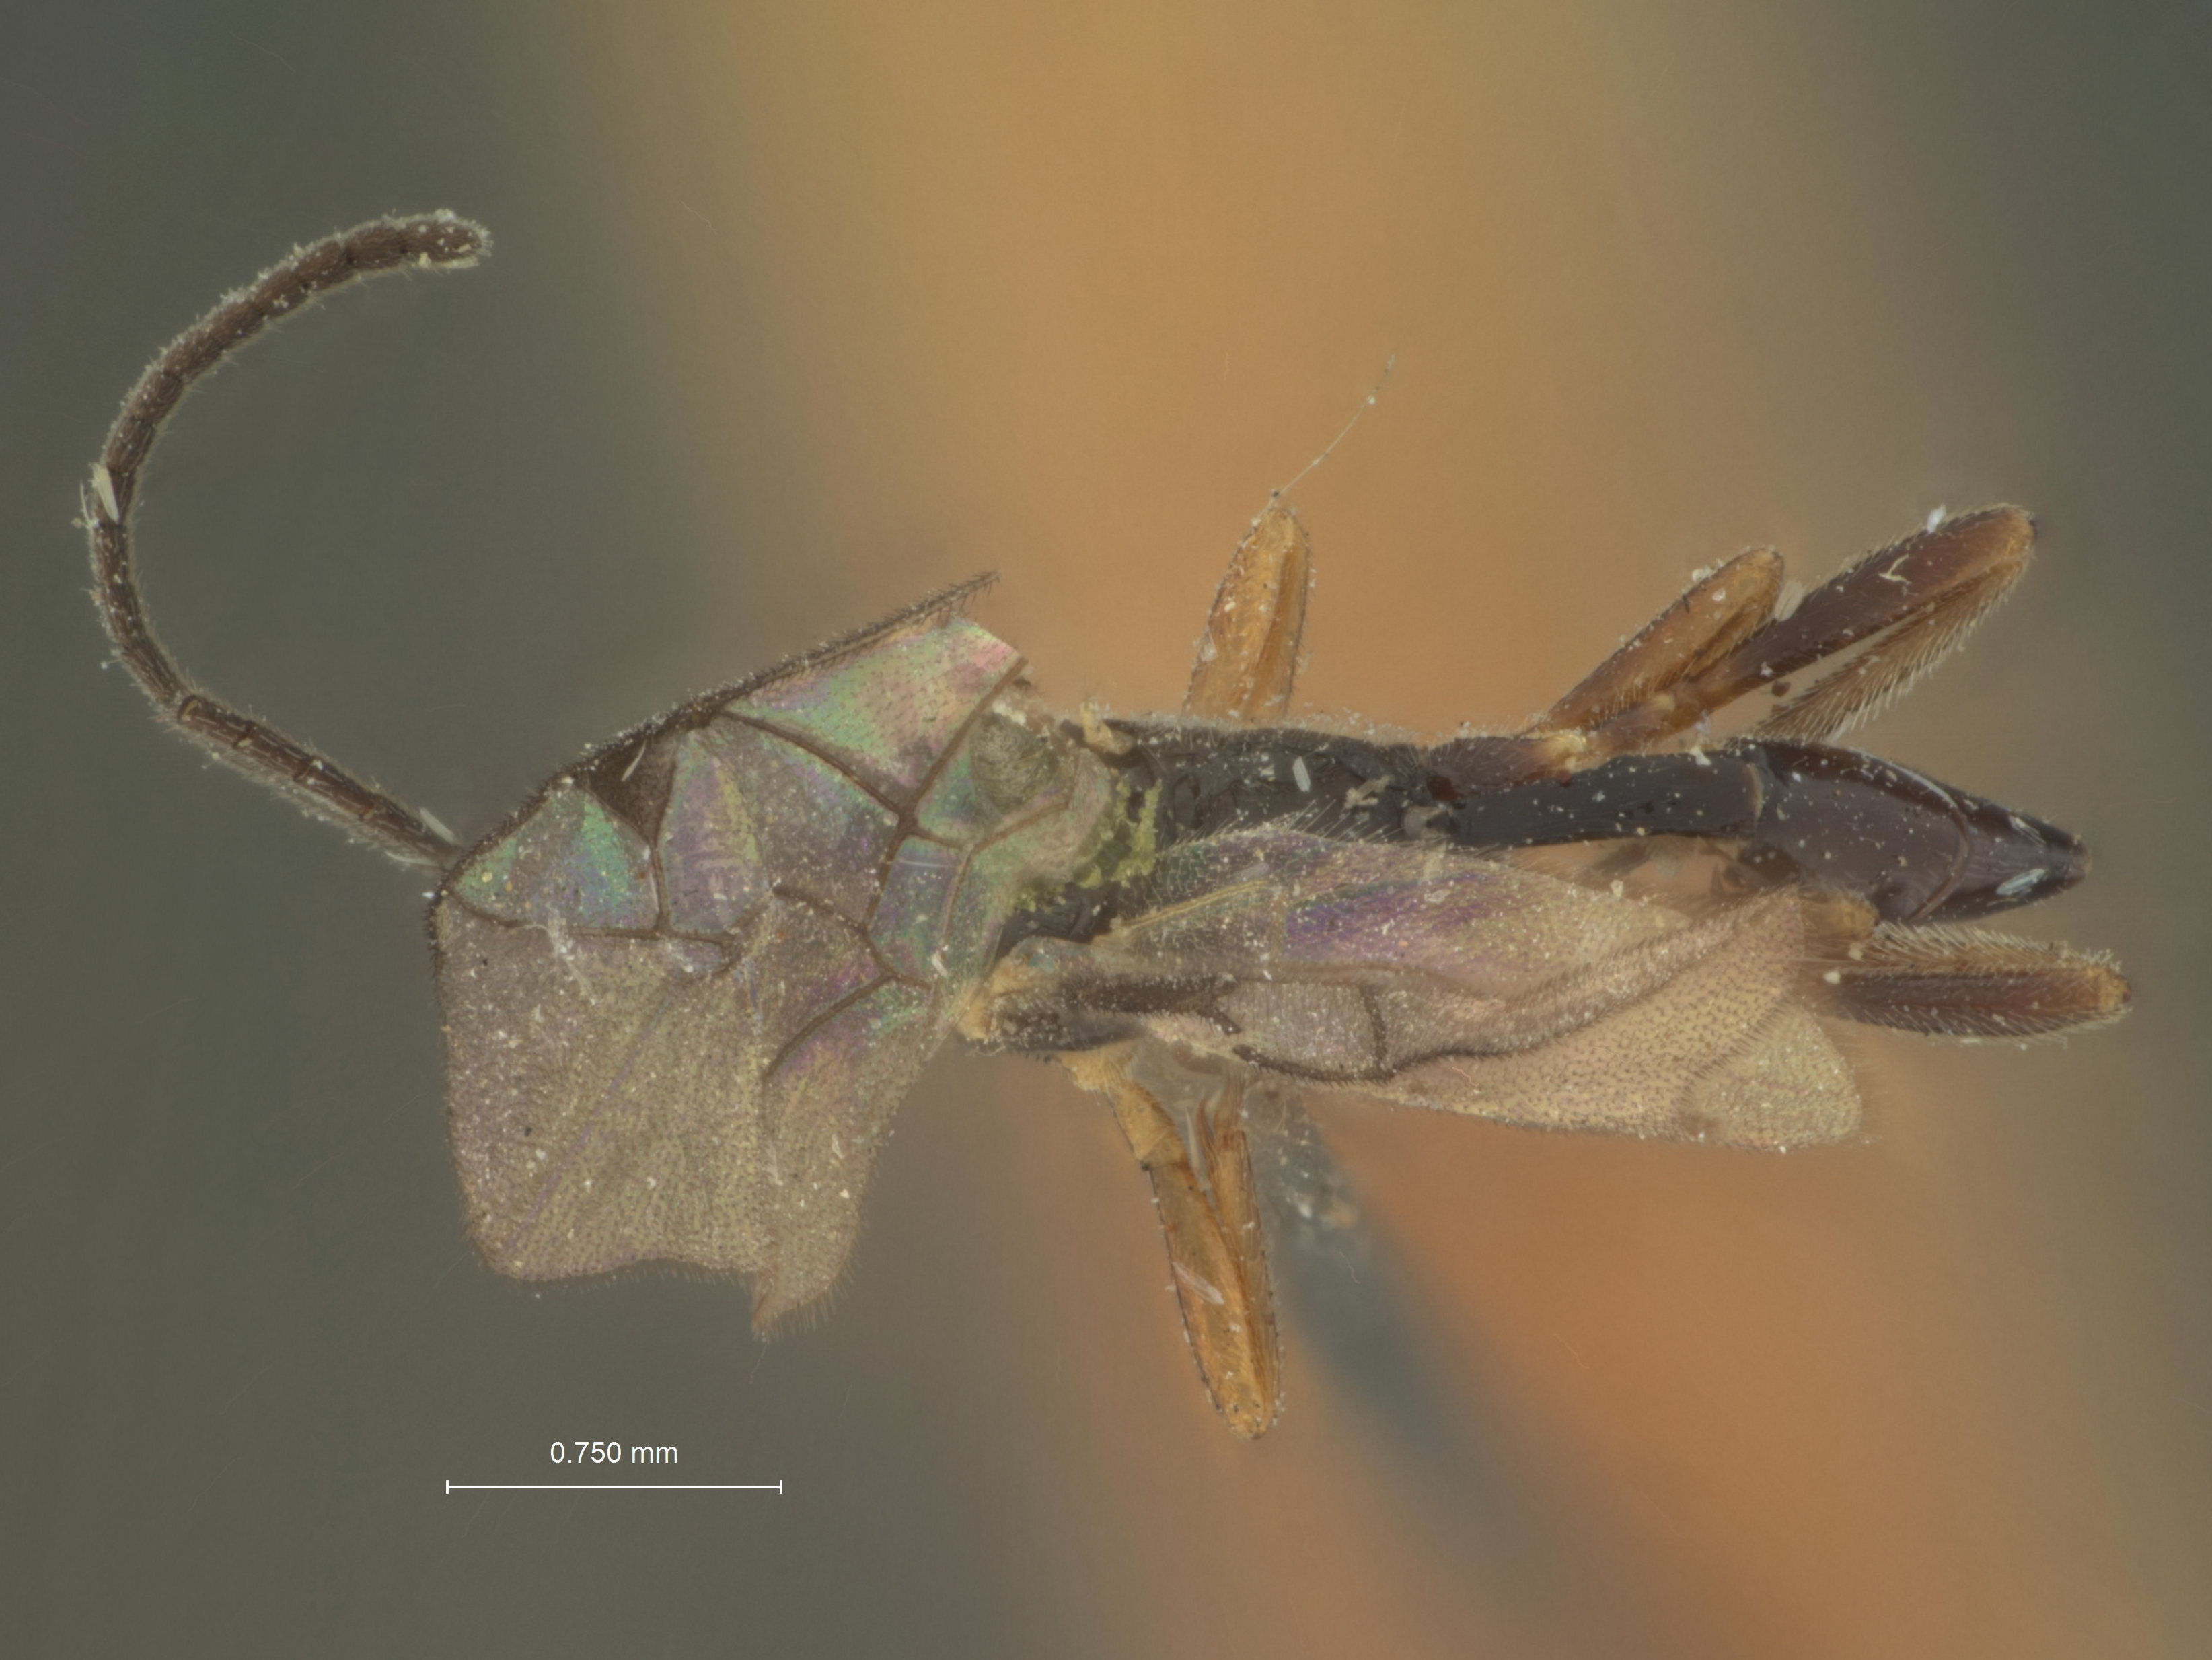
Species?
Exolytus ungae
